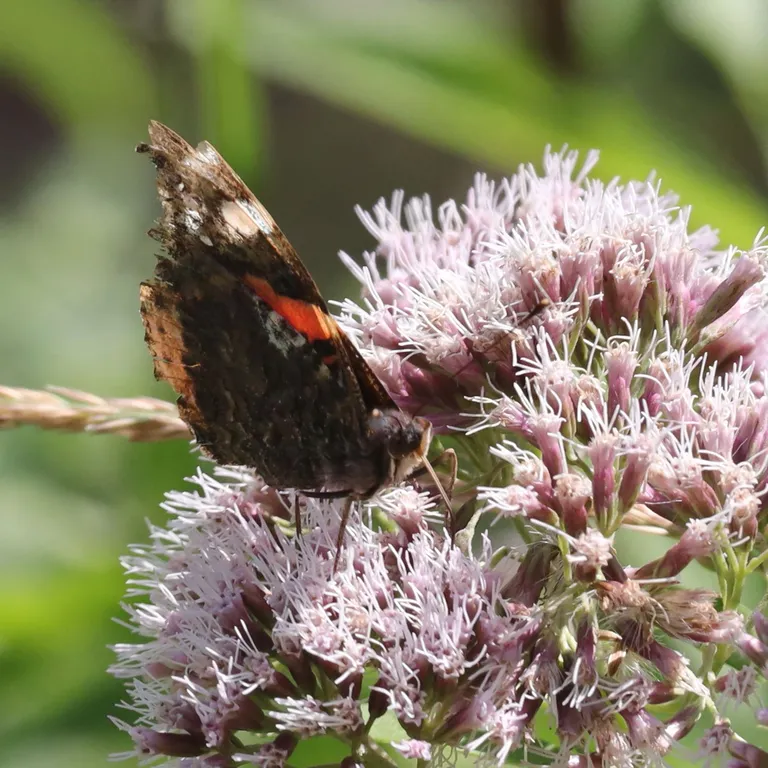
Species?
Vanessa atalanta
